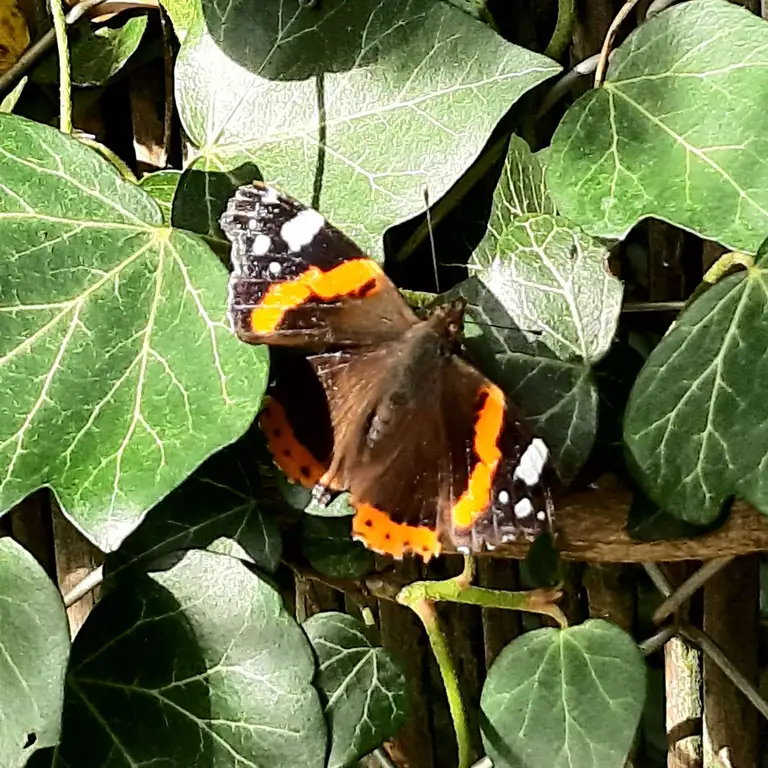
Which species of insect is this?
Vanessa atalanta
